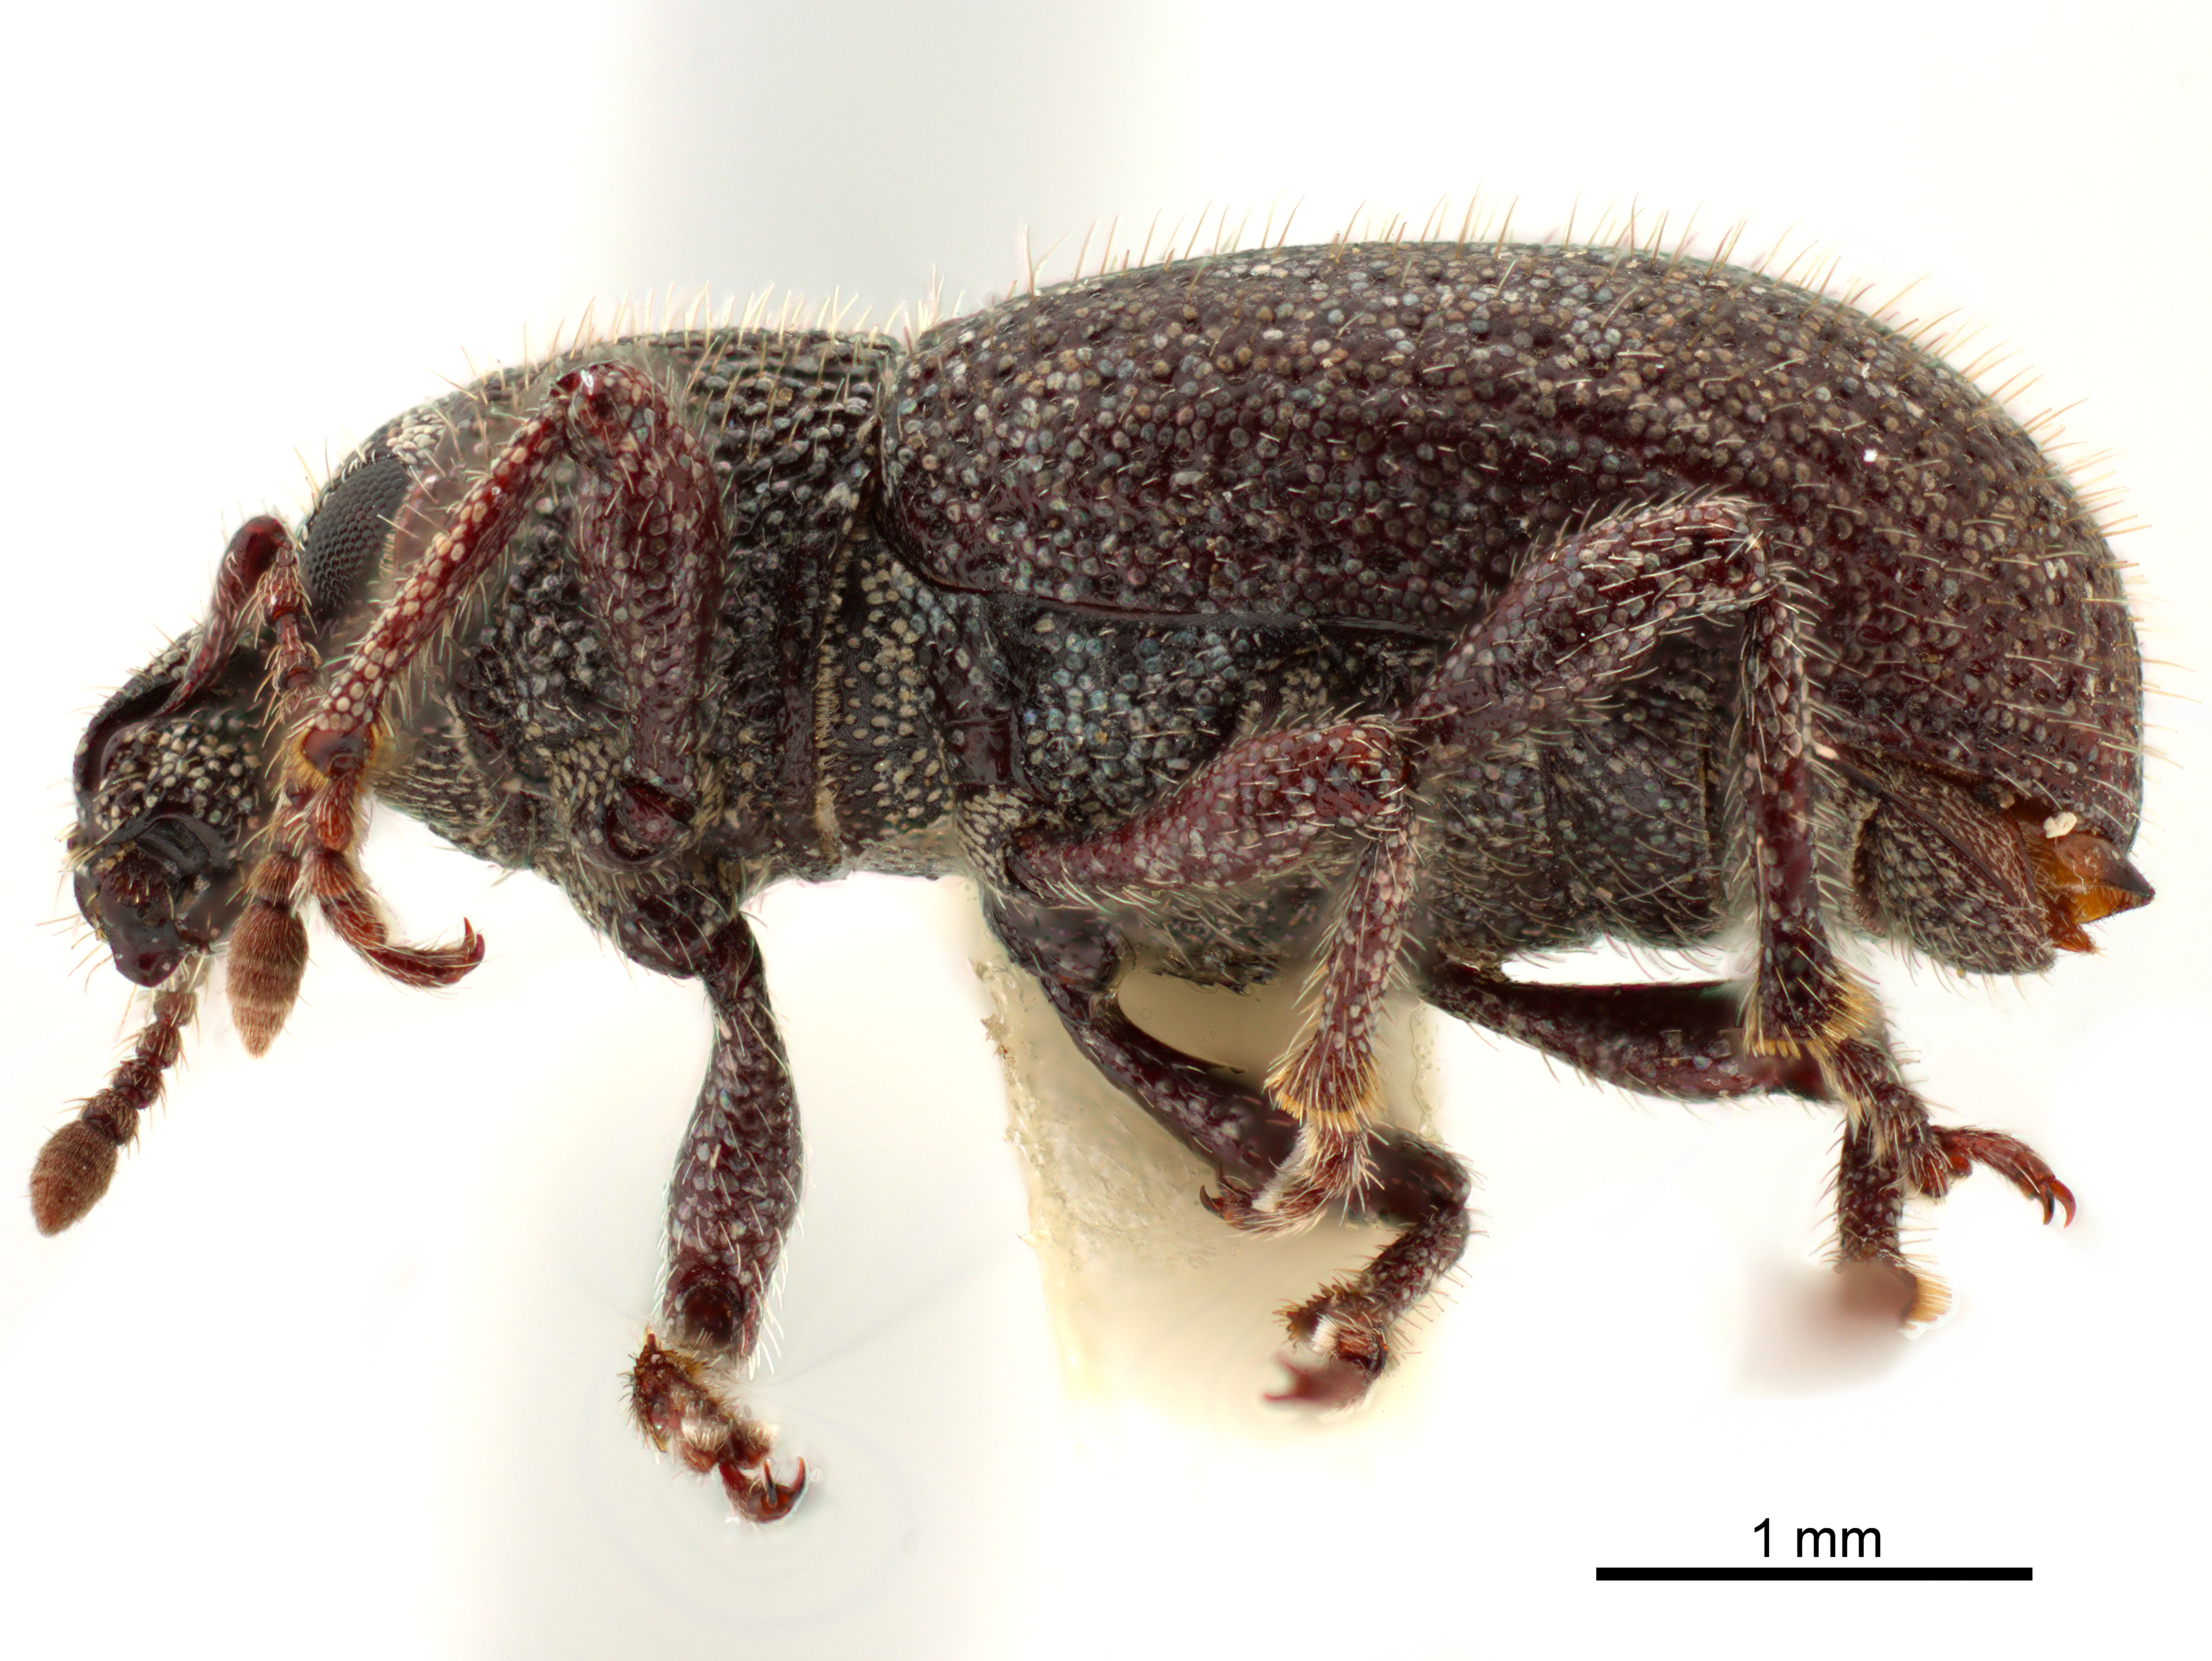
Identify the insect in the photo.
Diamimus subsericeus
